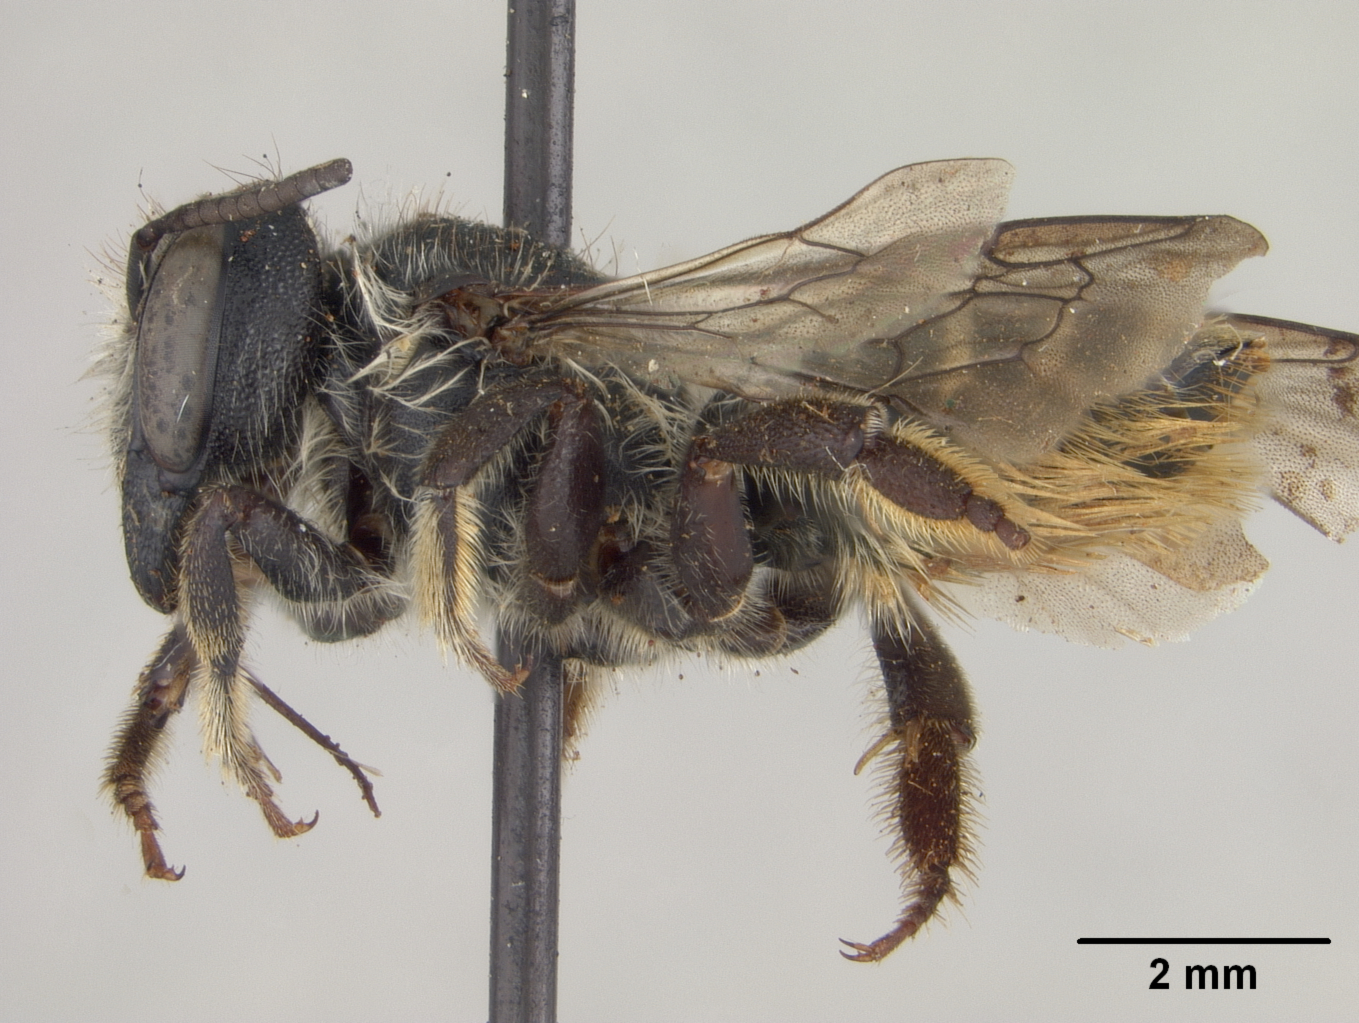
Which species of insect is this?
Megachile aspera
